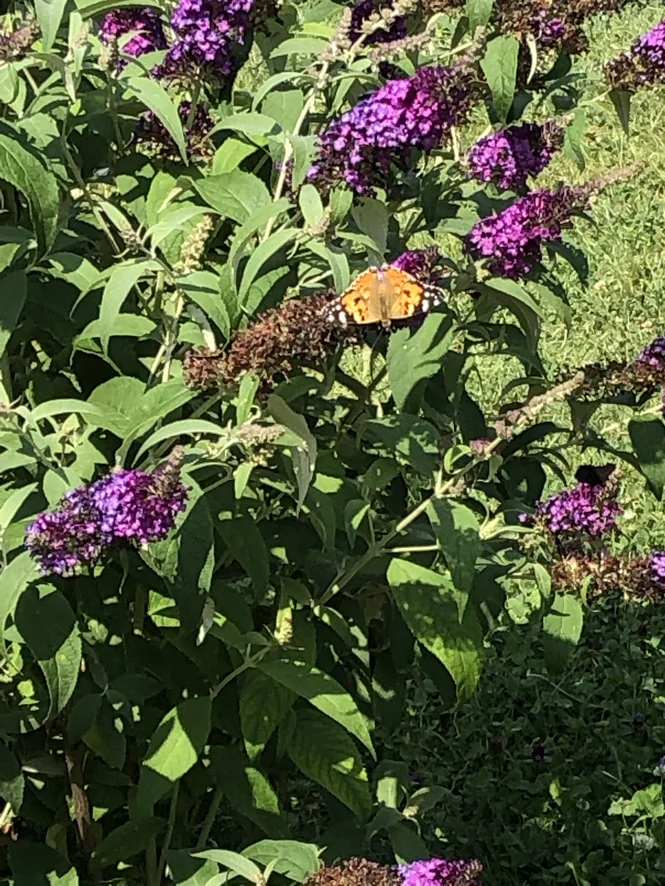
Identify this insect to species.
Vanessa cardui
